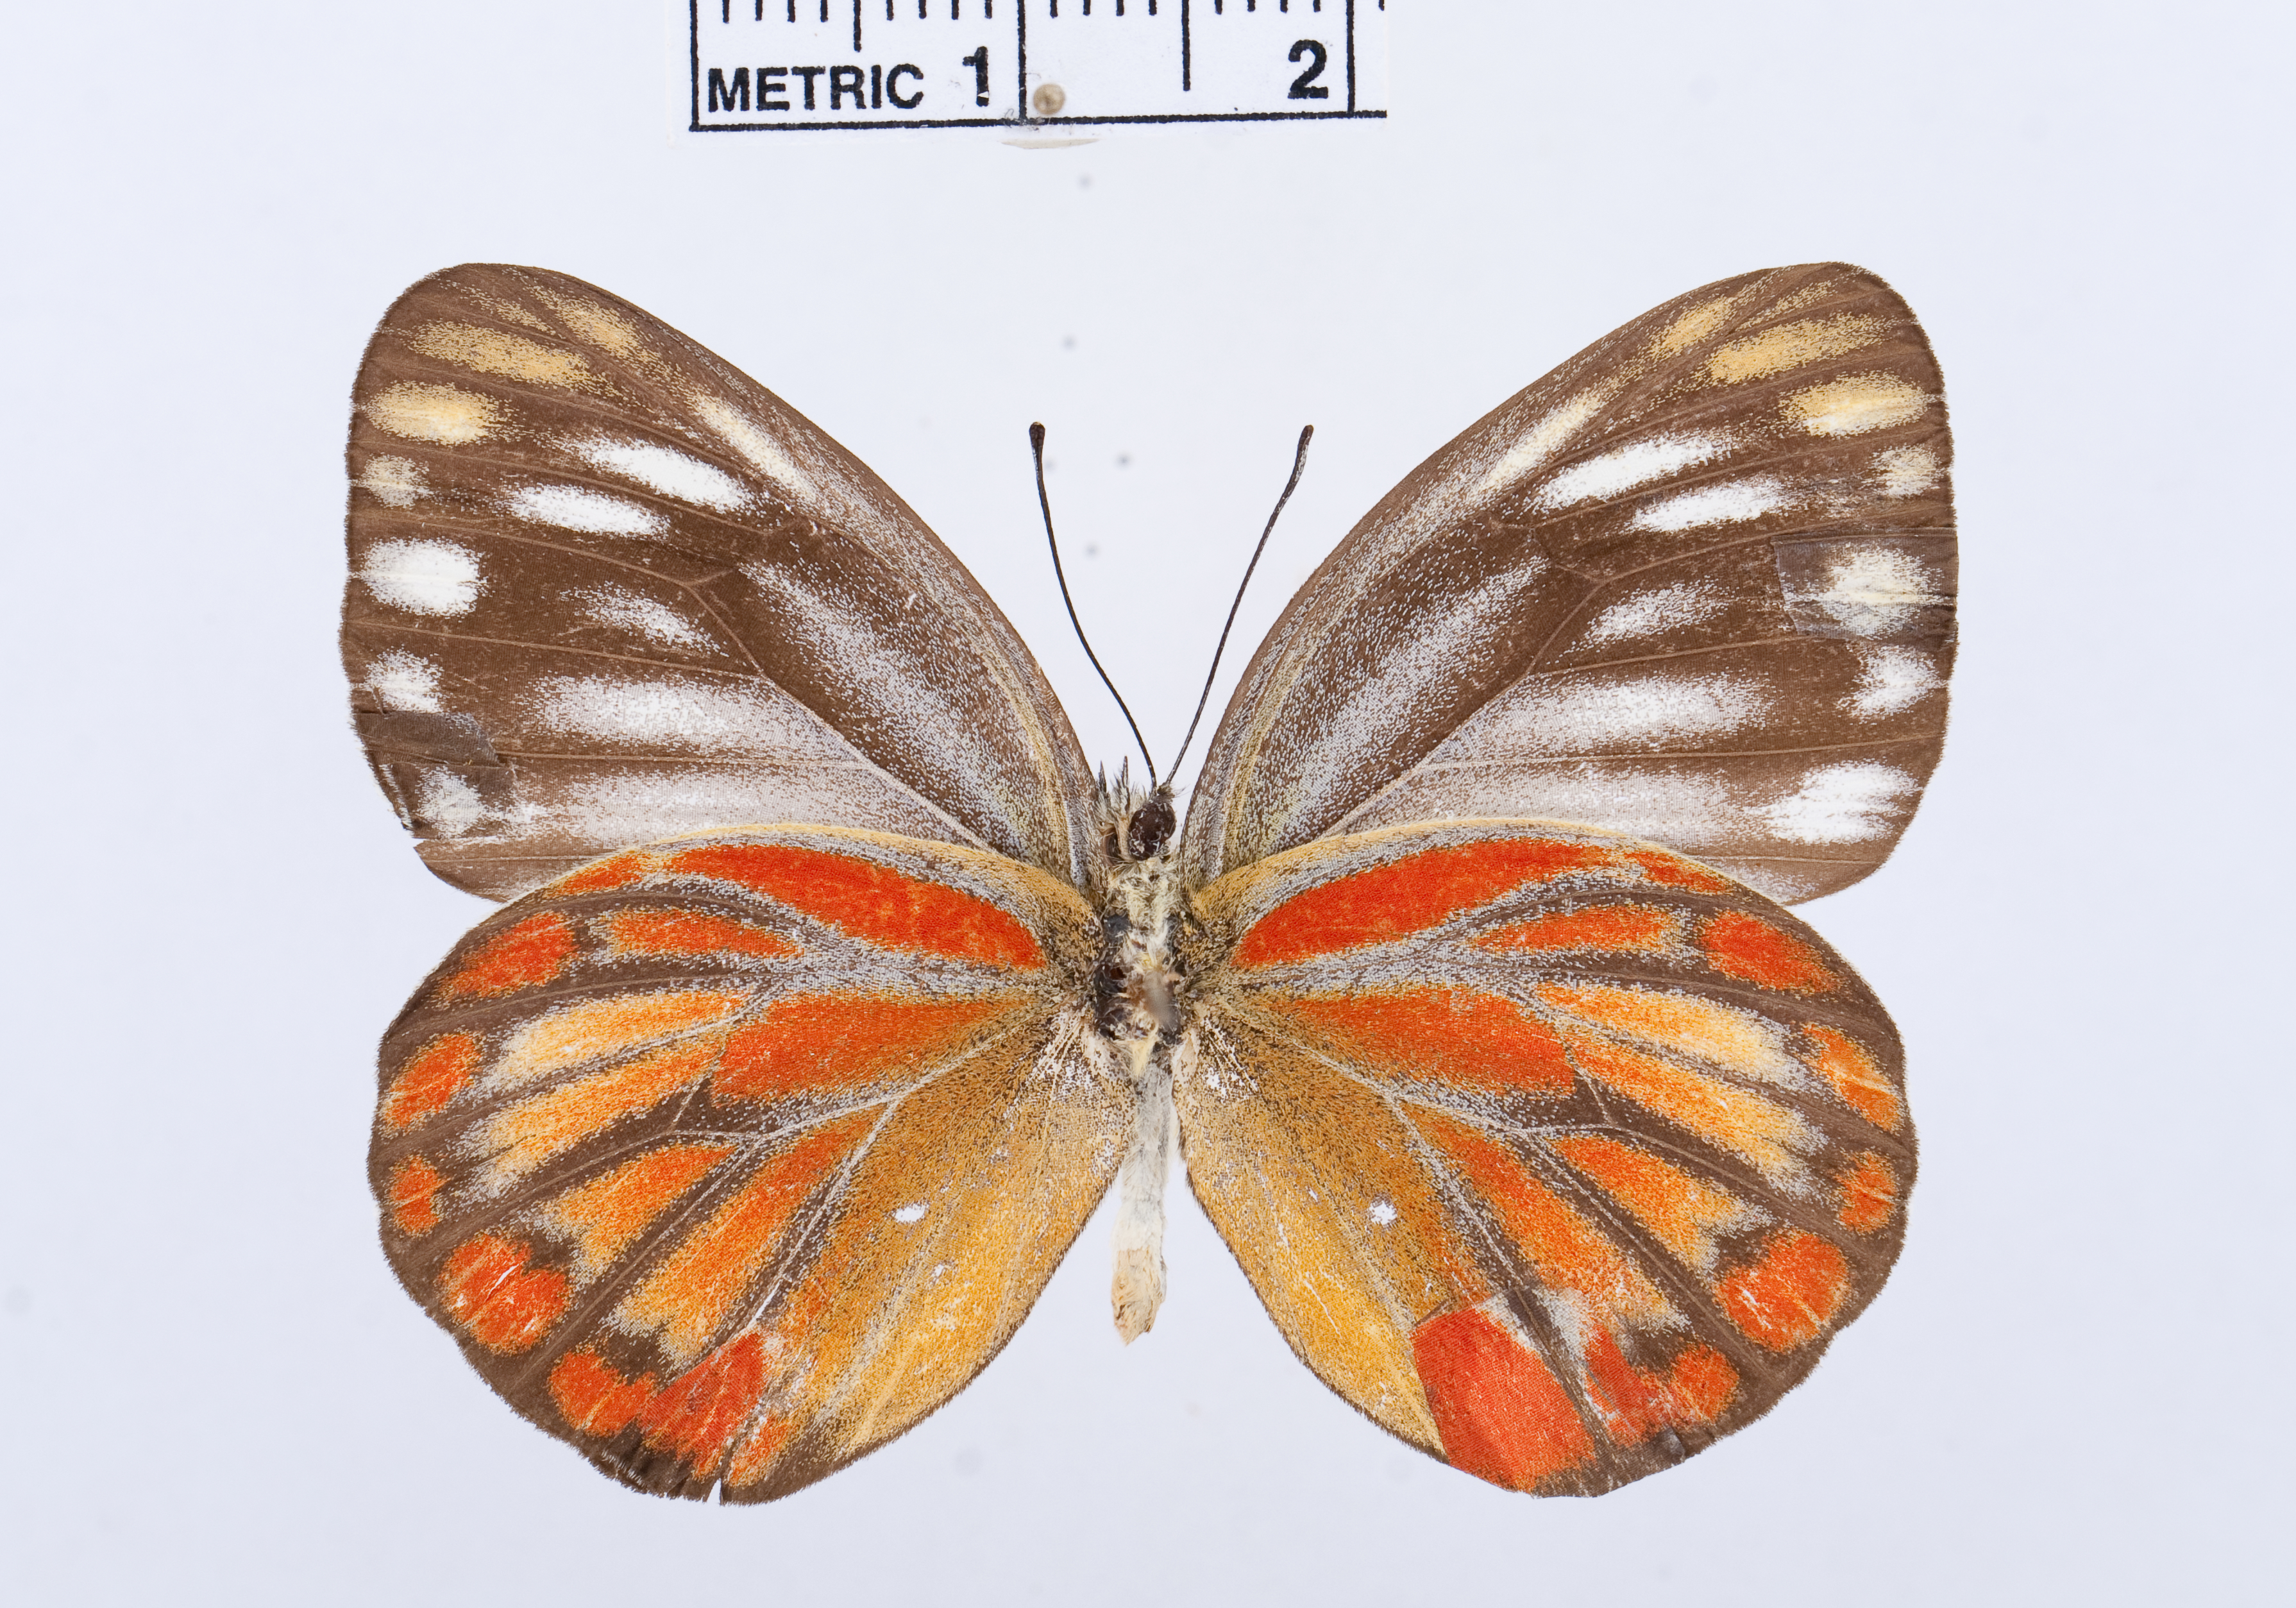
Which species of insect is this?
Cepora temena
